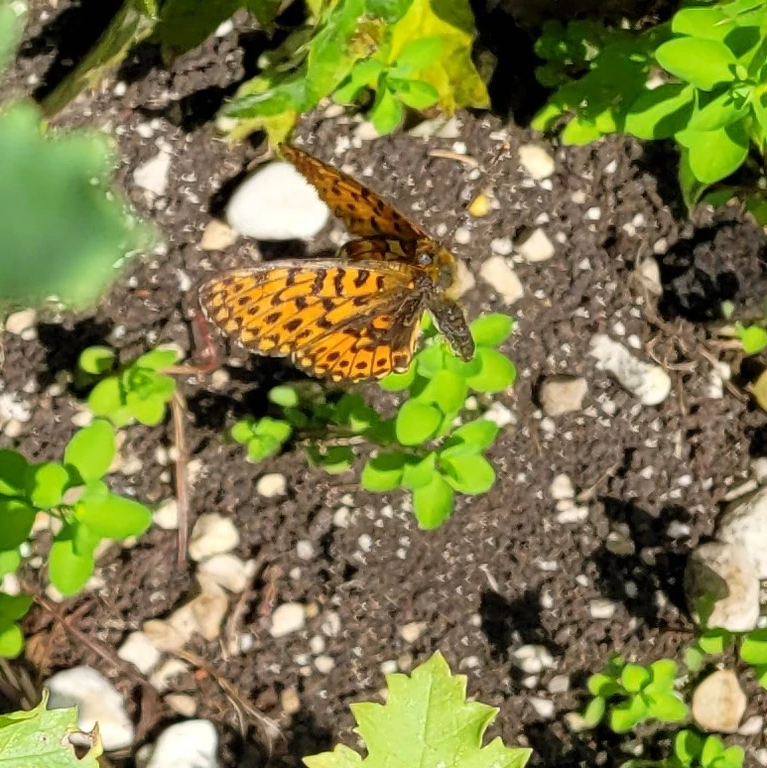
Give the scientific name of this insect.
Boloria euphrosyne (also Clossiana euphrosyne)
